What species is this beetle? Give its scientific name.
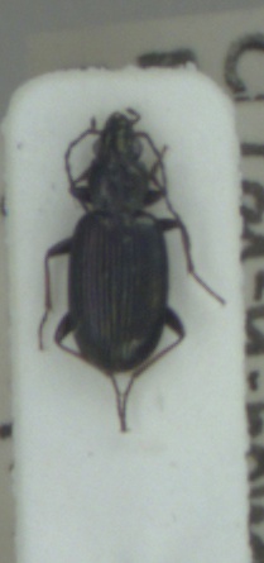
Bembidion tibiale
